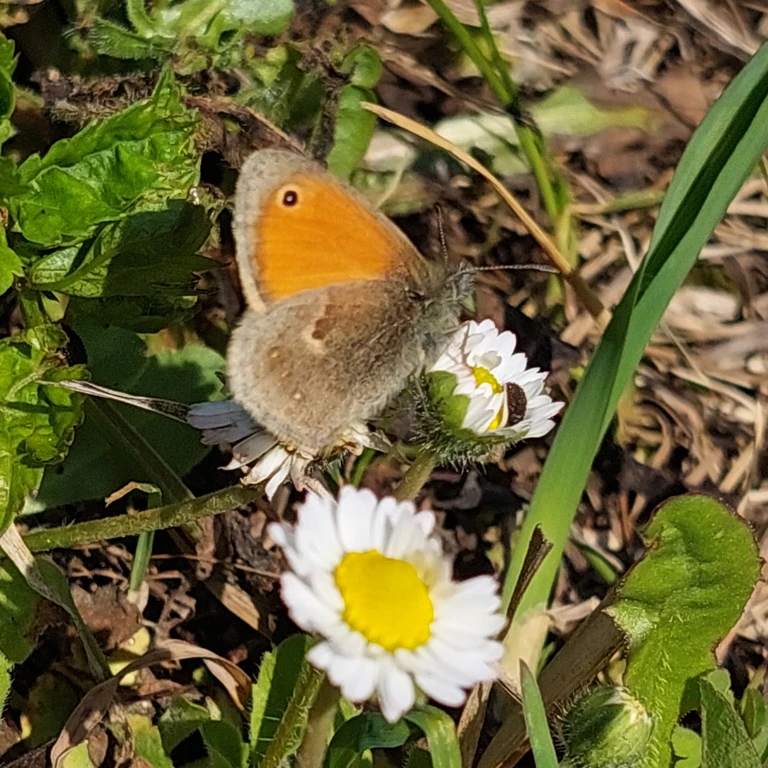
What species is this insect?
Coenonympha pamphilus
